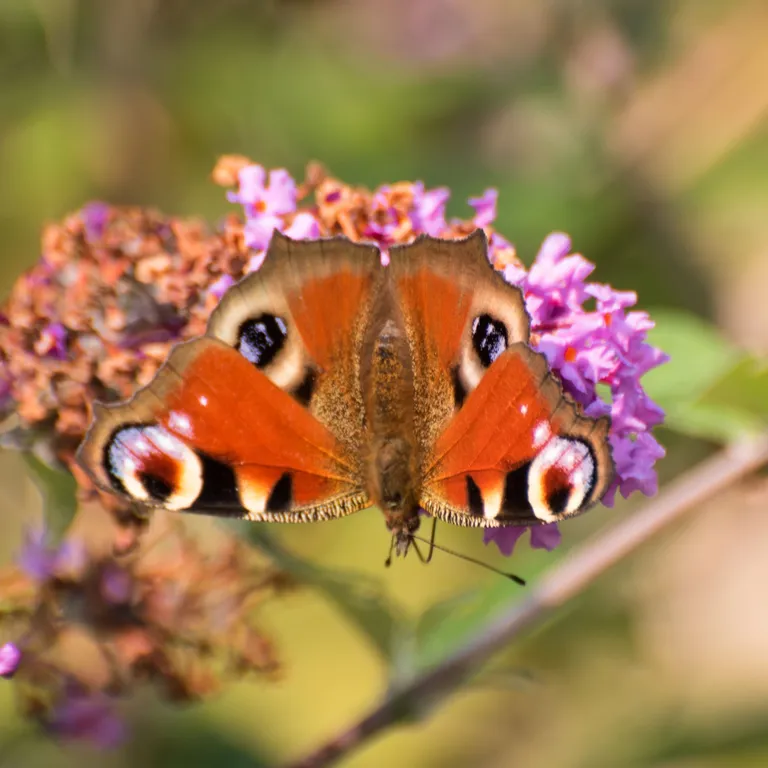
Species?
Aglais io
